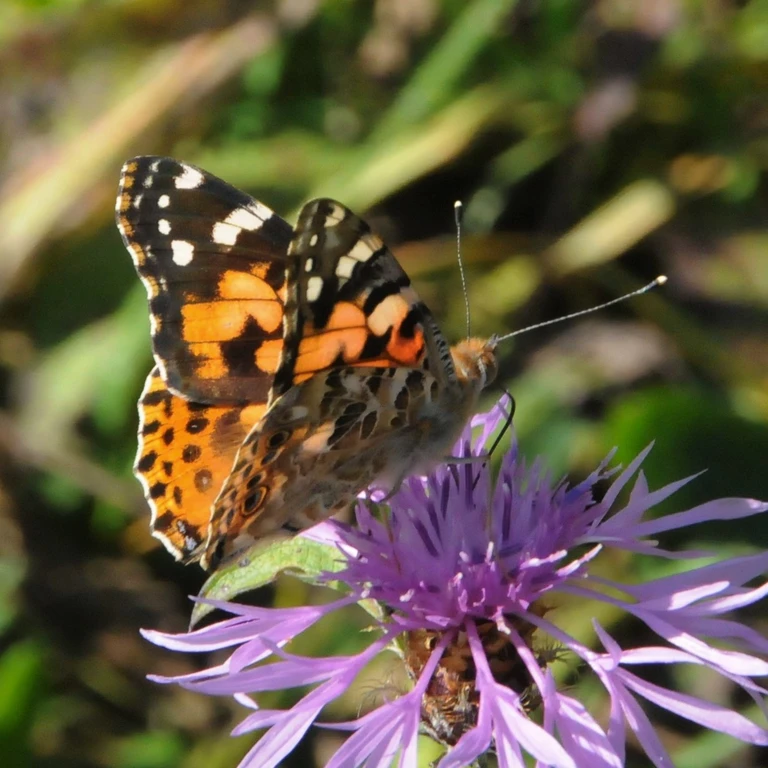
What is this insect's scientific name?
Vanessa cardui
